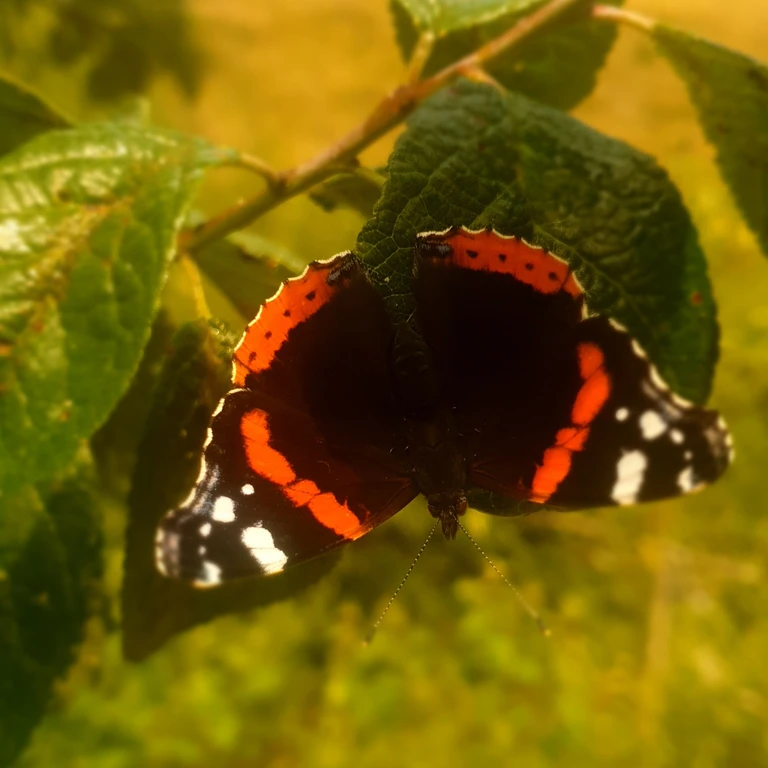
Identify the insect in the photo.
Vanessa atalanta
